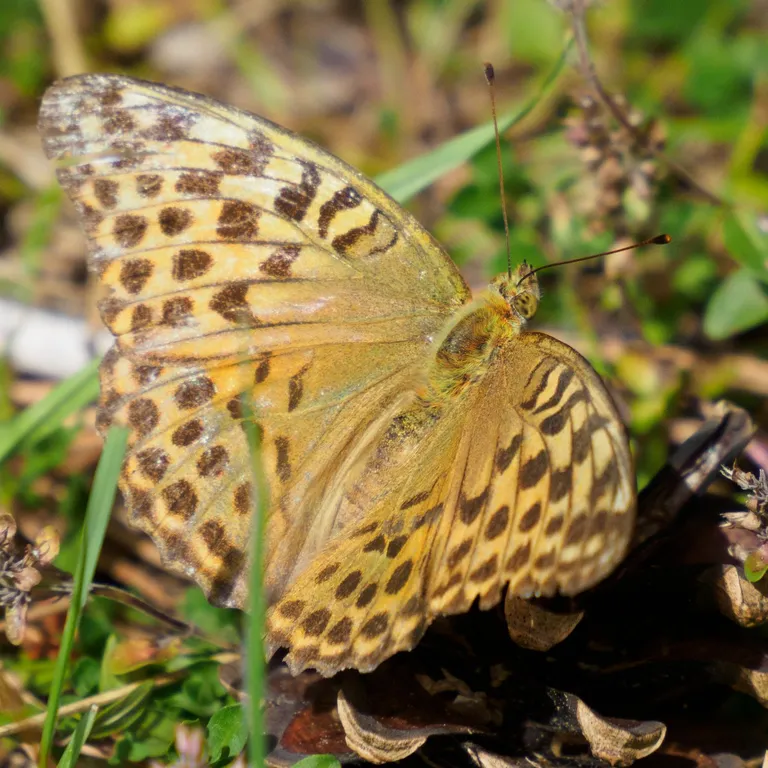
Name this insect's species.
Argynnis paphia
